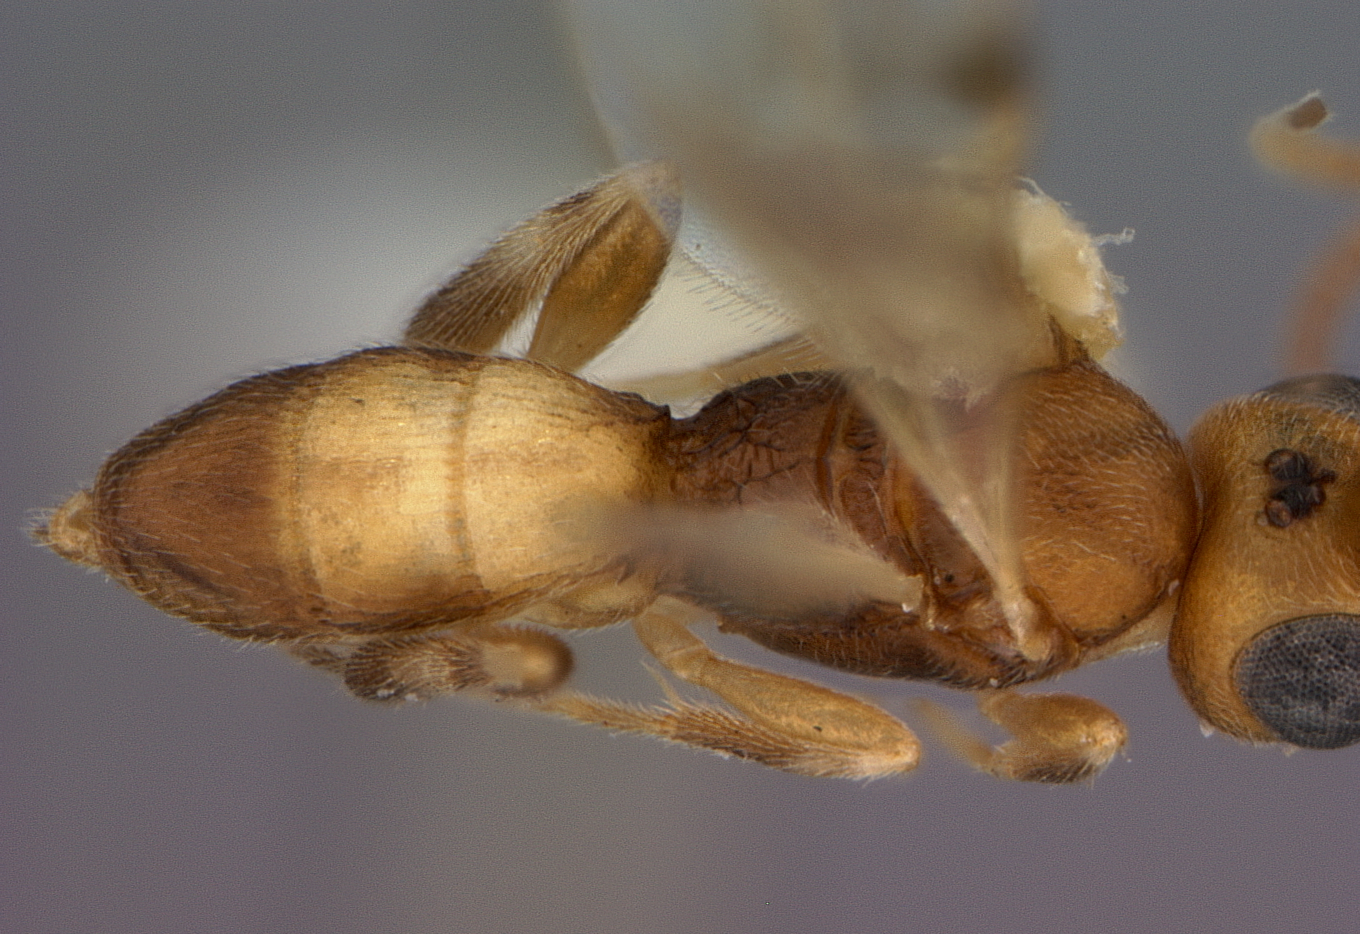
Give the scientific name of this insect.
Phanerotoma rhyacioniae
